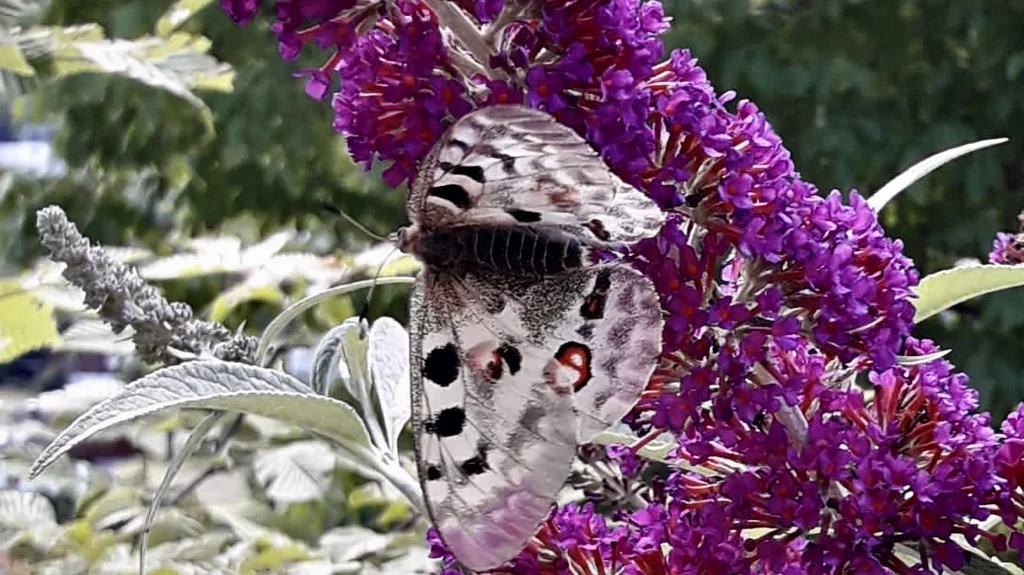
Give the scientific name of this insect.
Parnassius apollo
